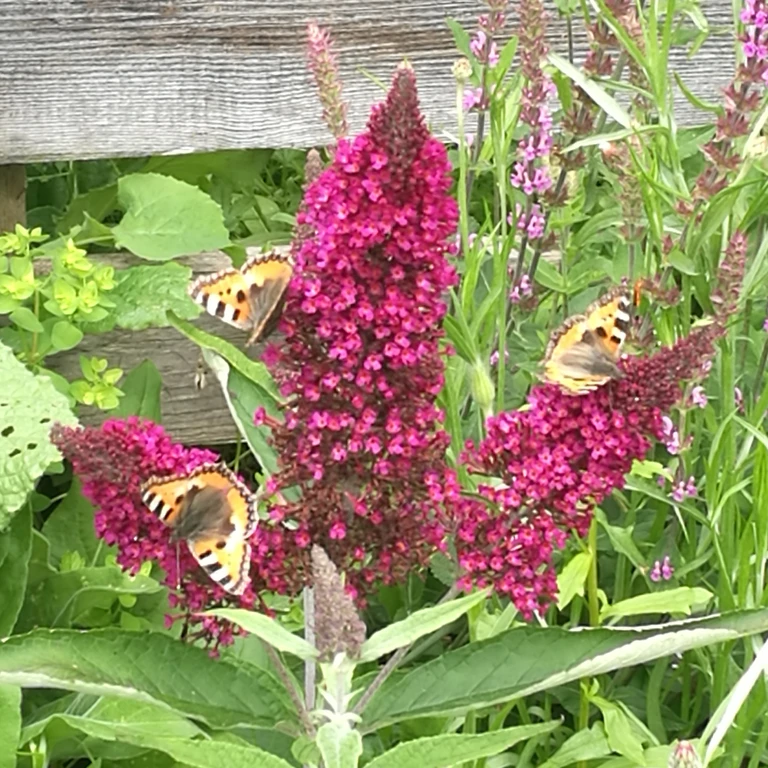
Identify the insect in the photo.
Aglais urticae
